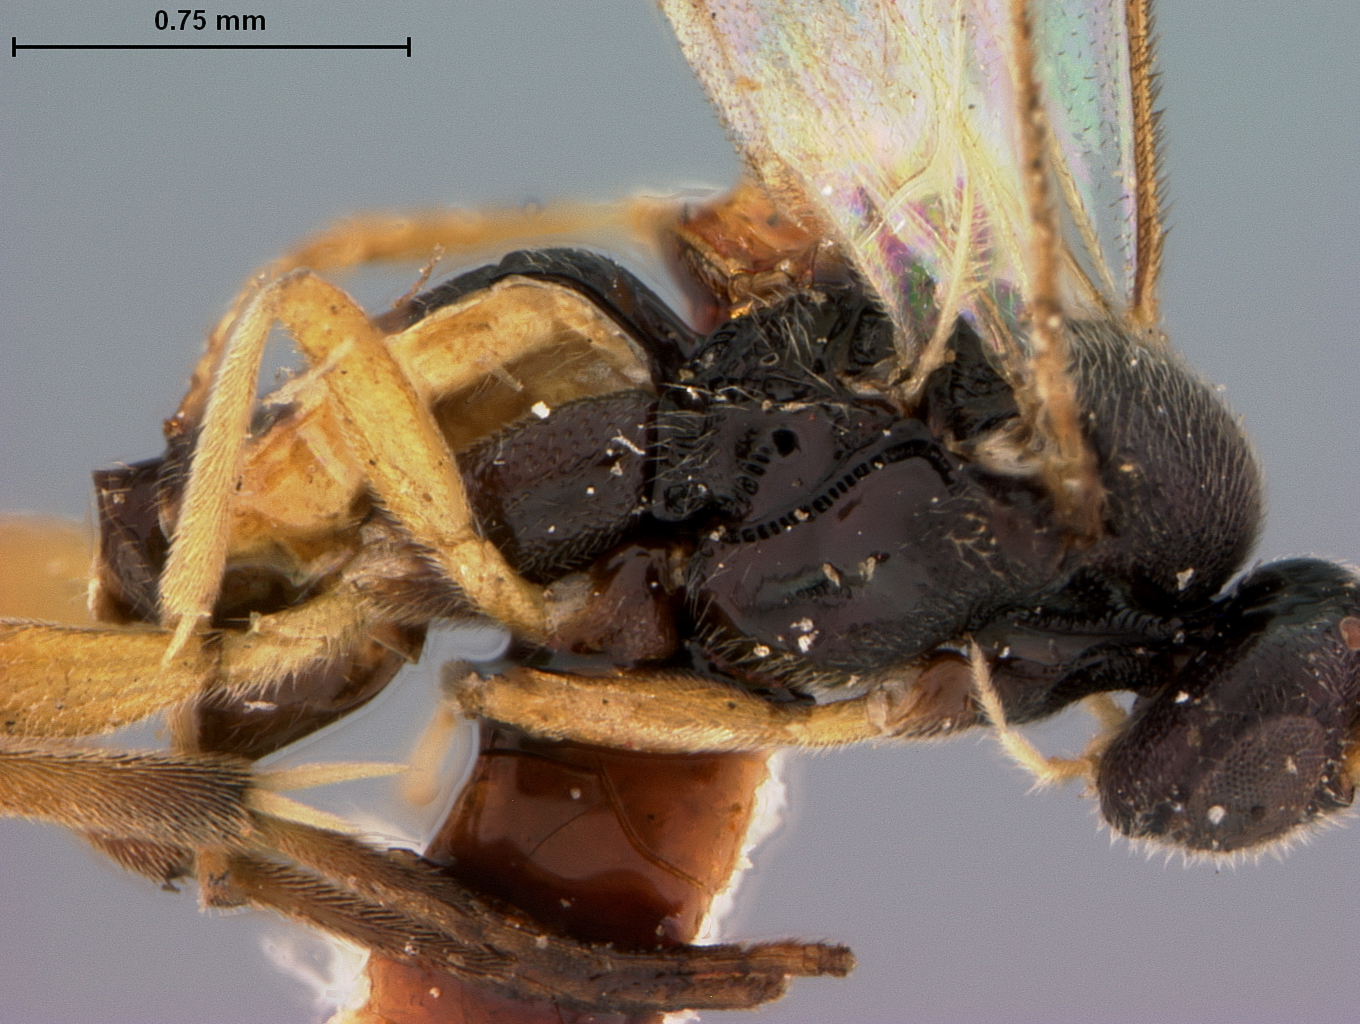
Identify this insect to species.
Apanteles tiracholae
